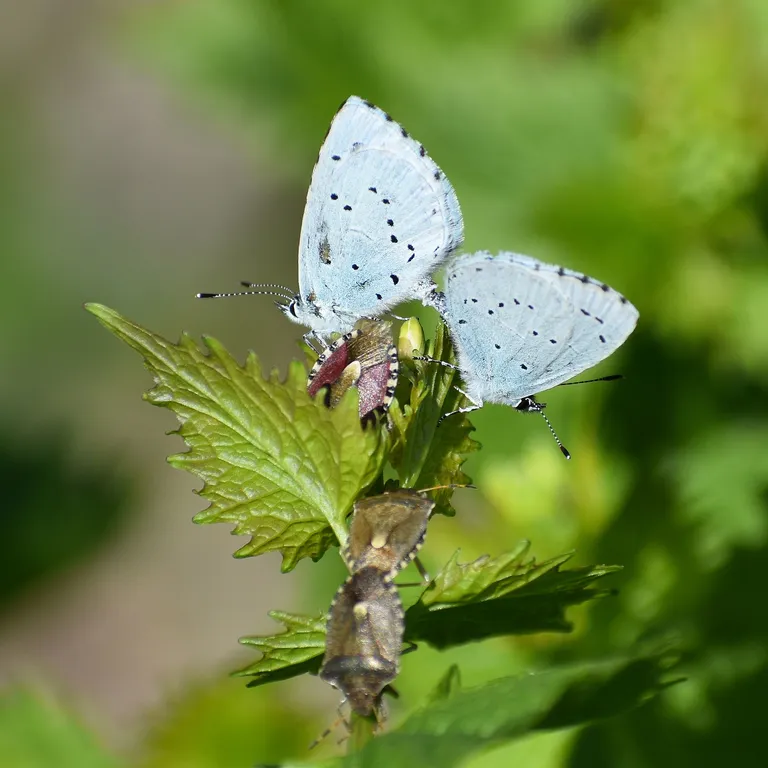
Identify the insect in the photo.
Celastrina argiolus
